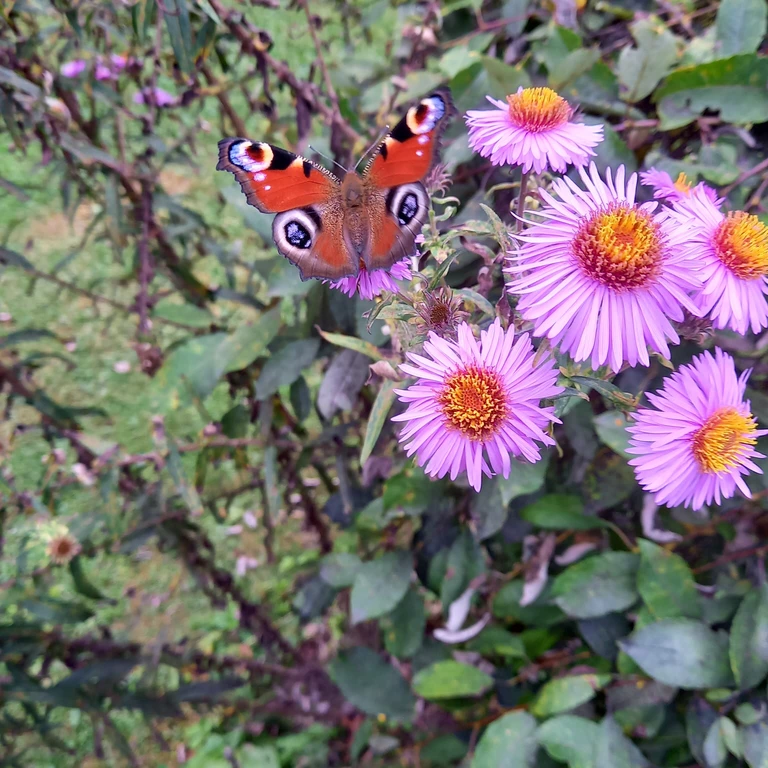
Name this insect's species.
Aglais io
